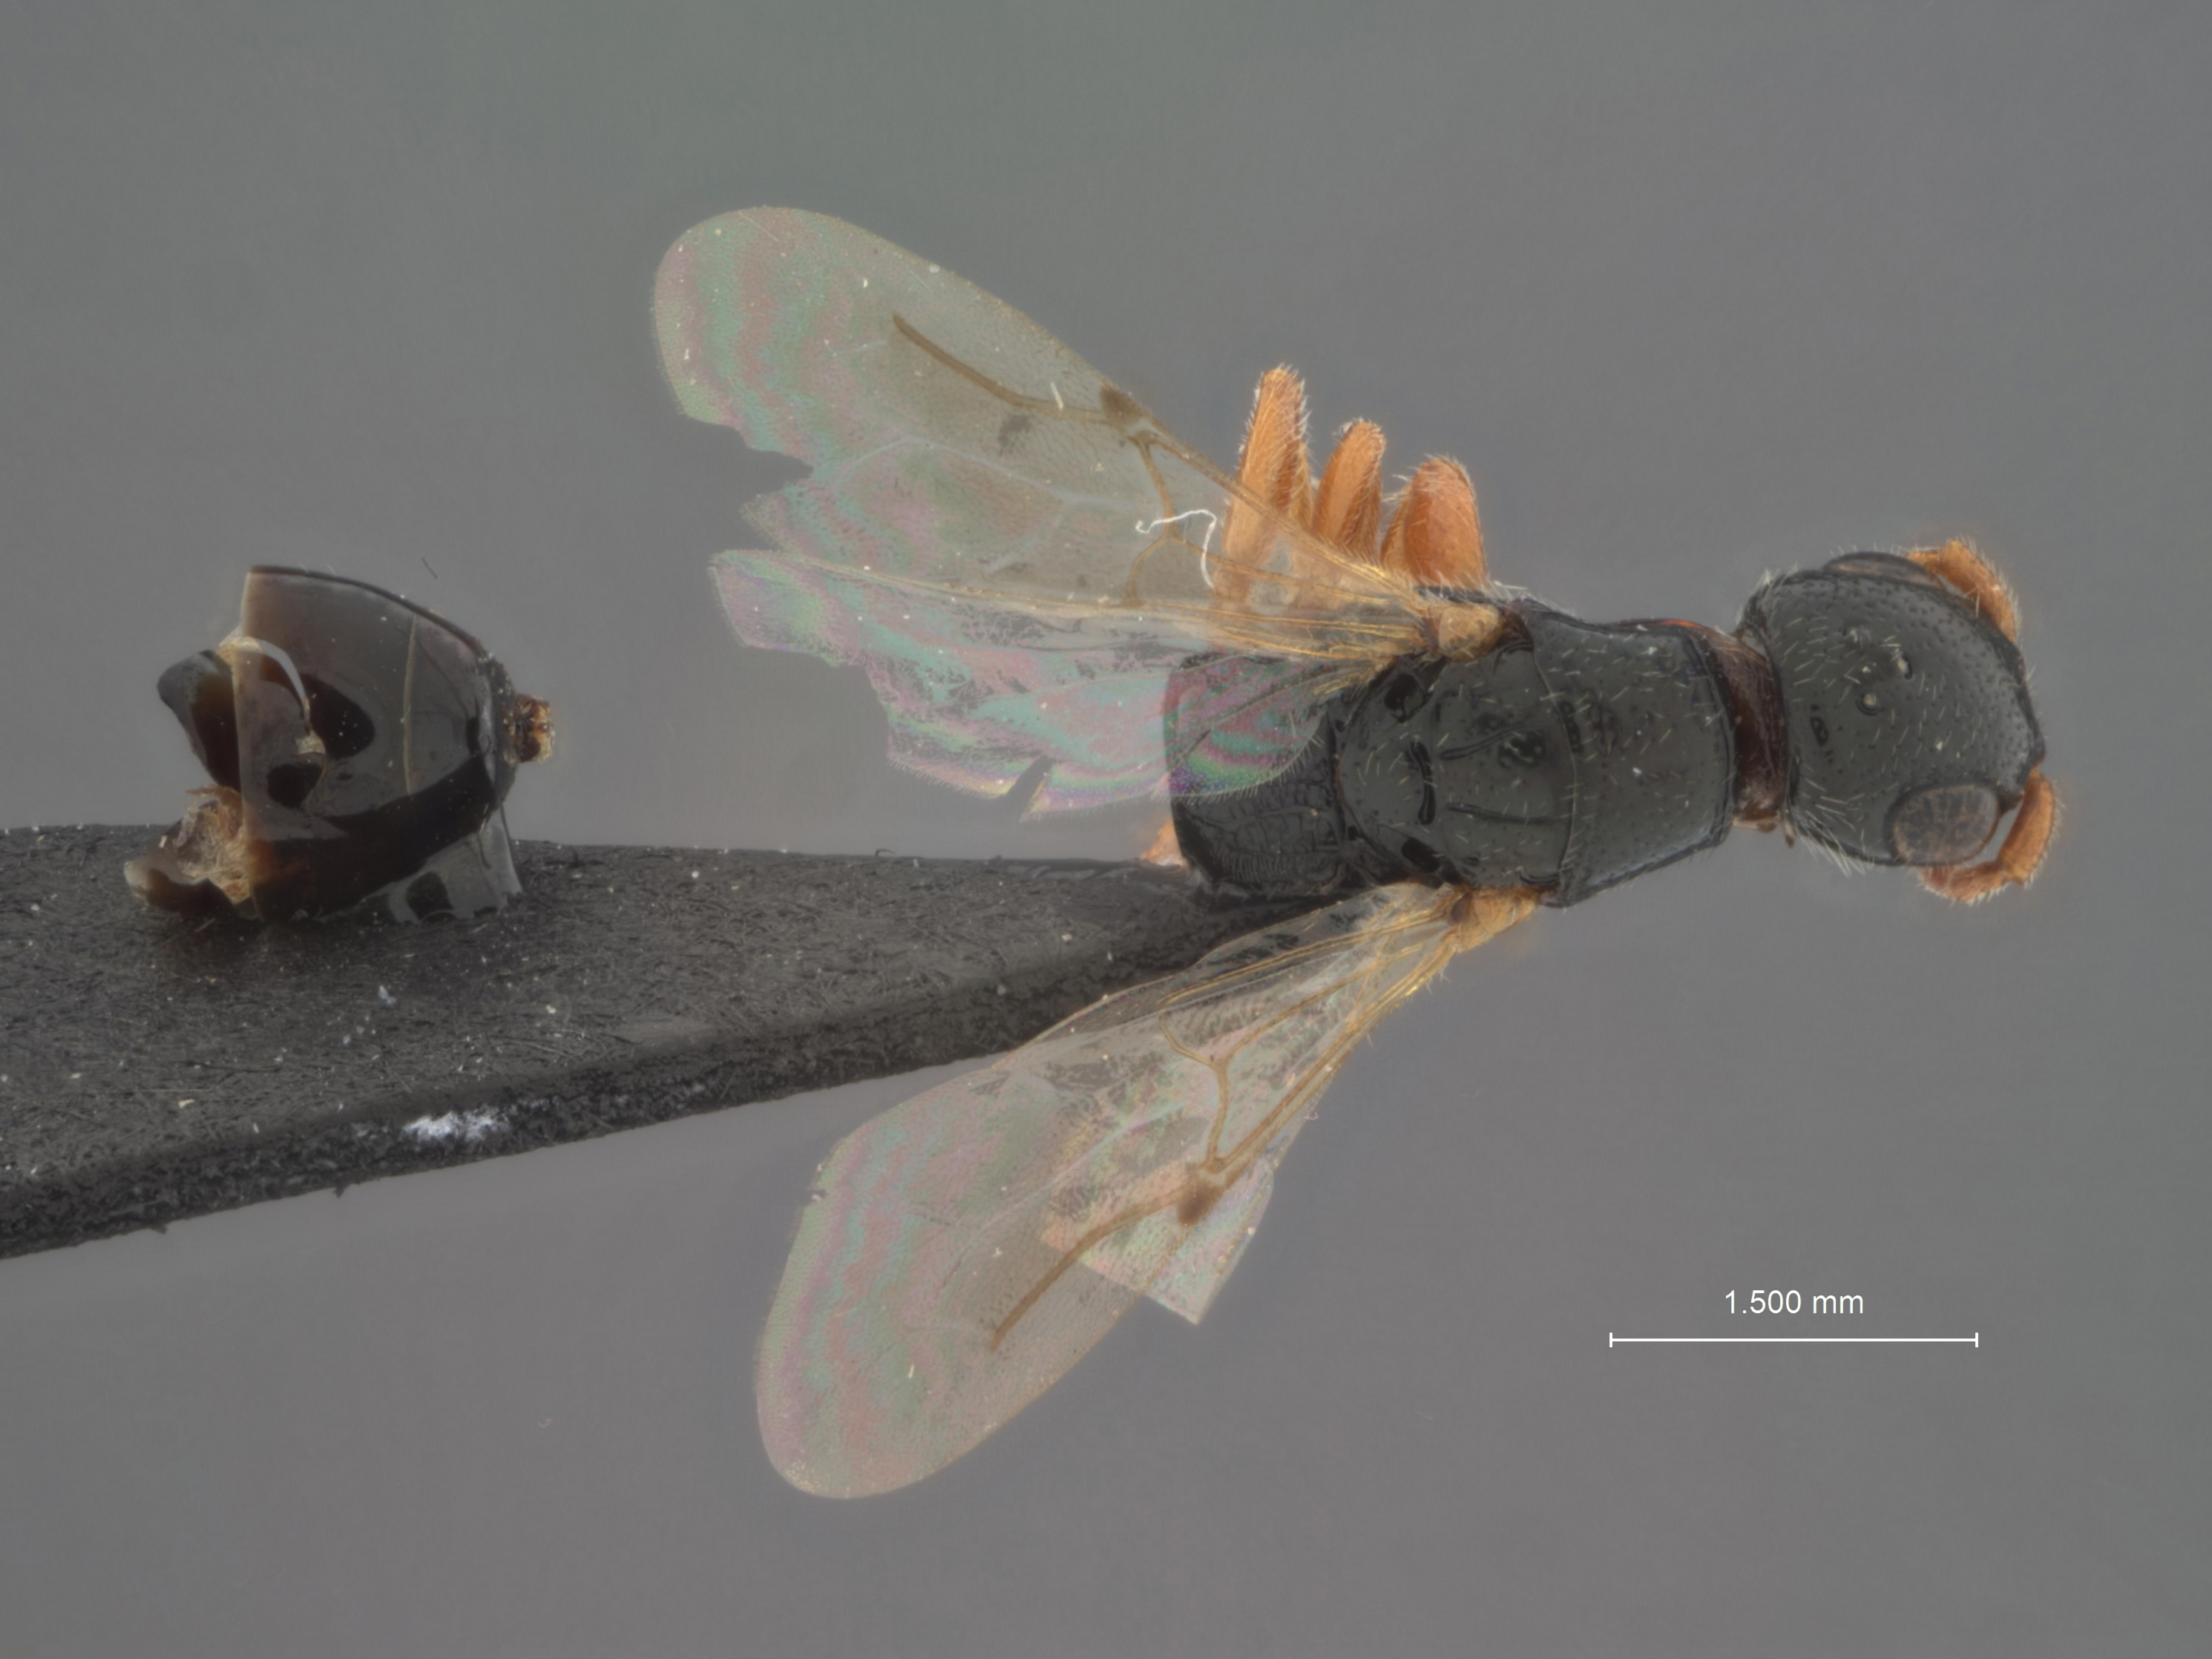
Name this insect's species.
Anisepyris arizonicus
